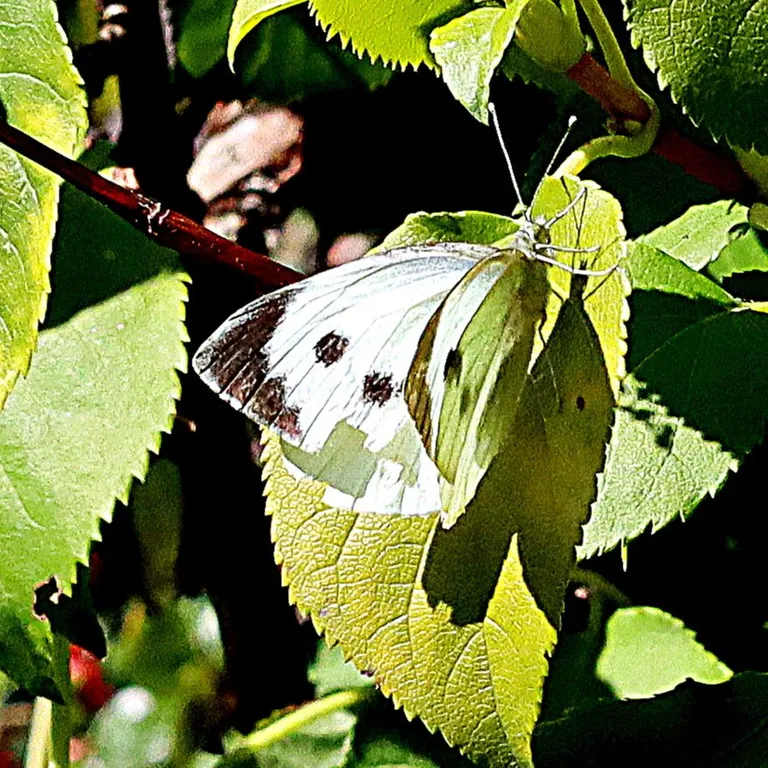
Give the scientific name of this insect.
Pieris brassicae
